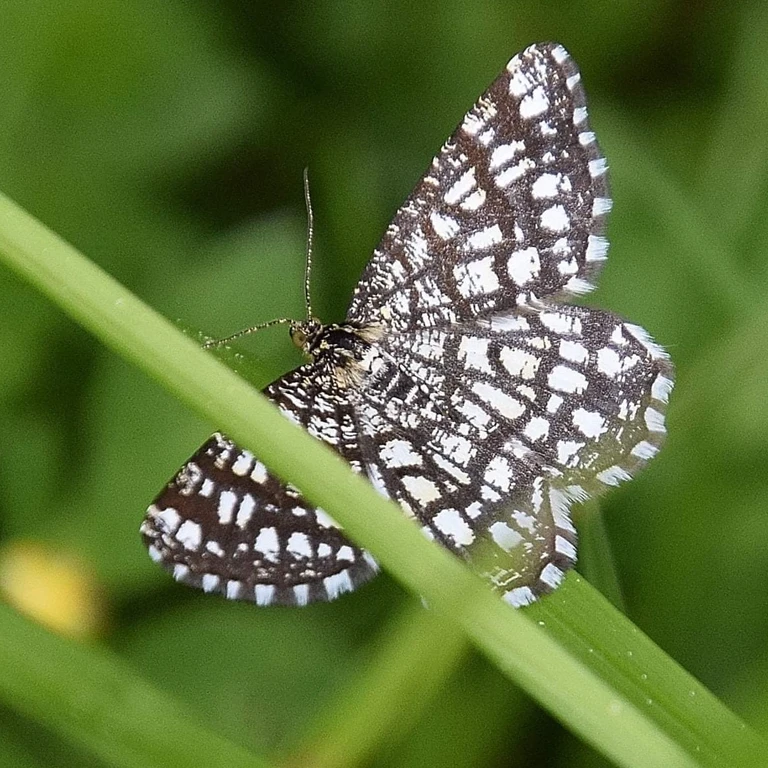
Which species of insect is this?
Chiasmia clathrata
